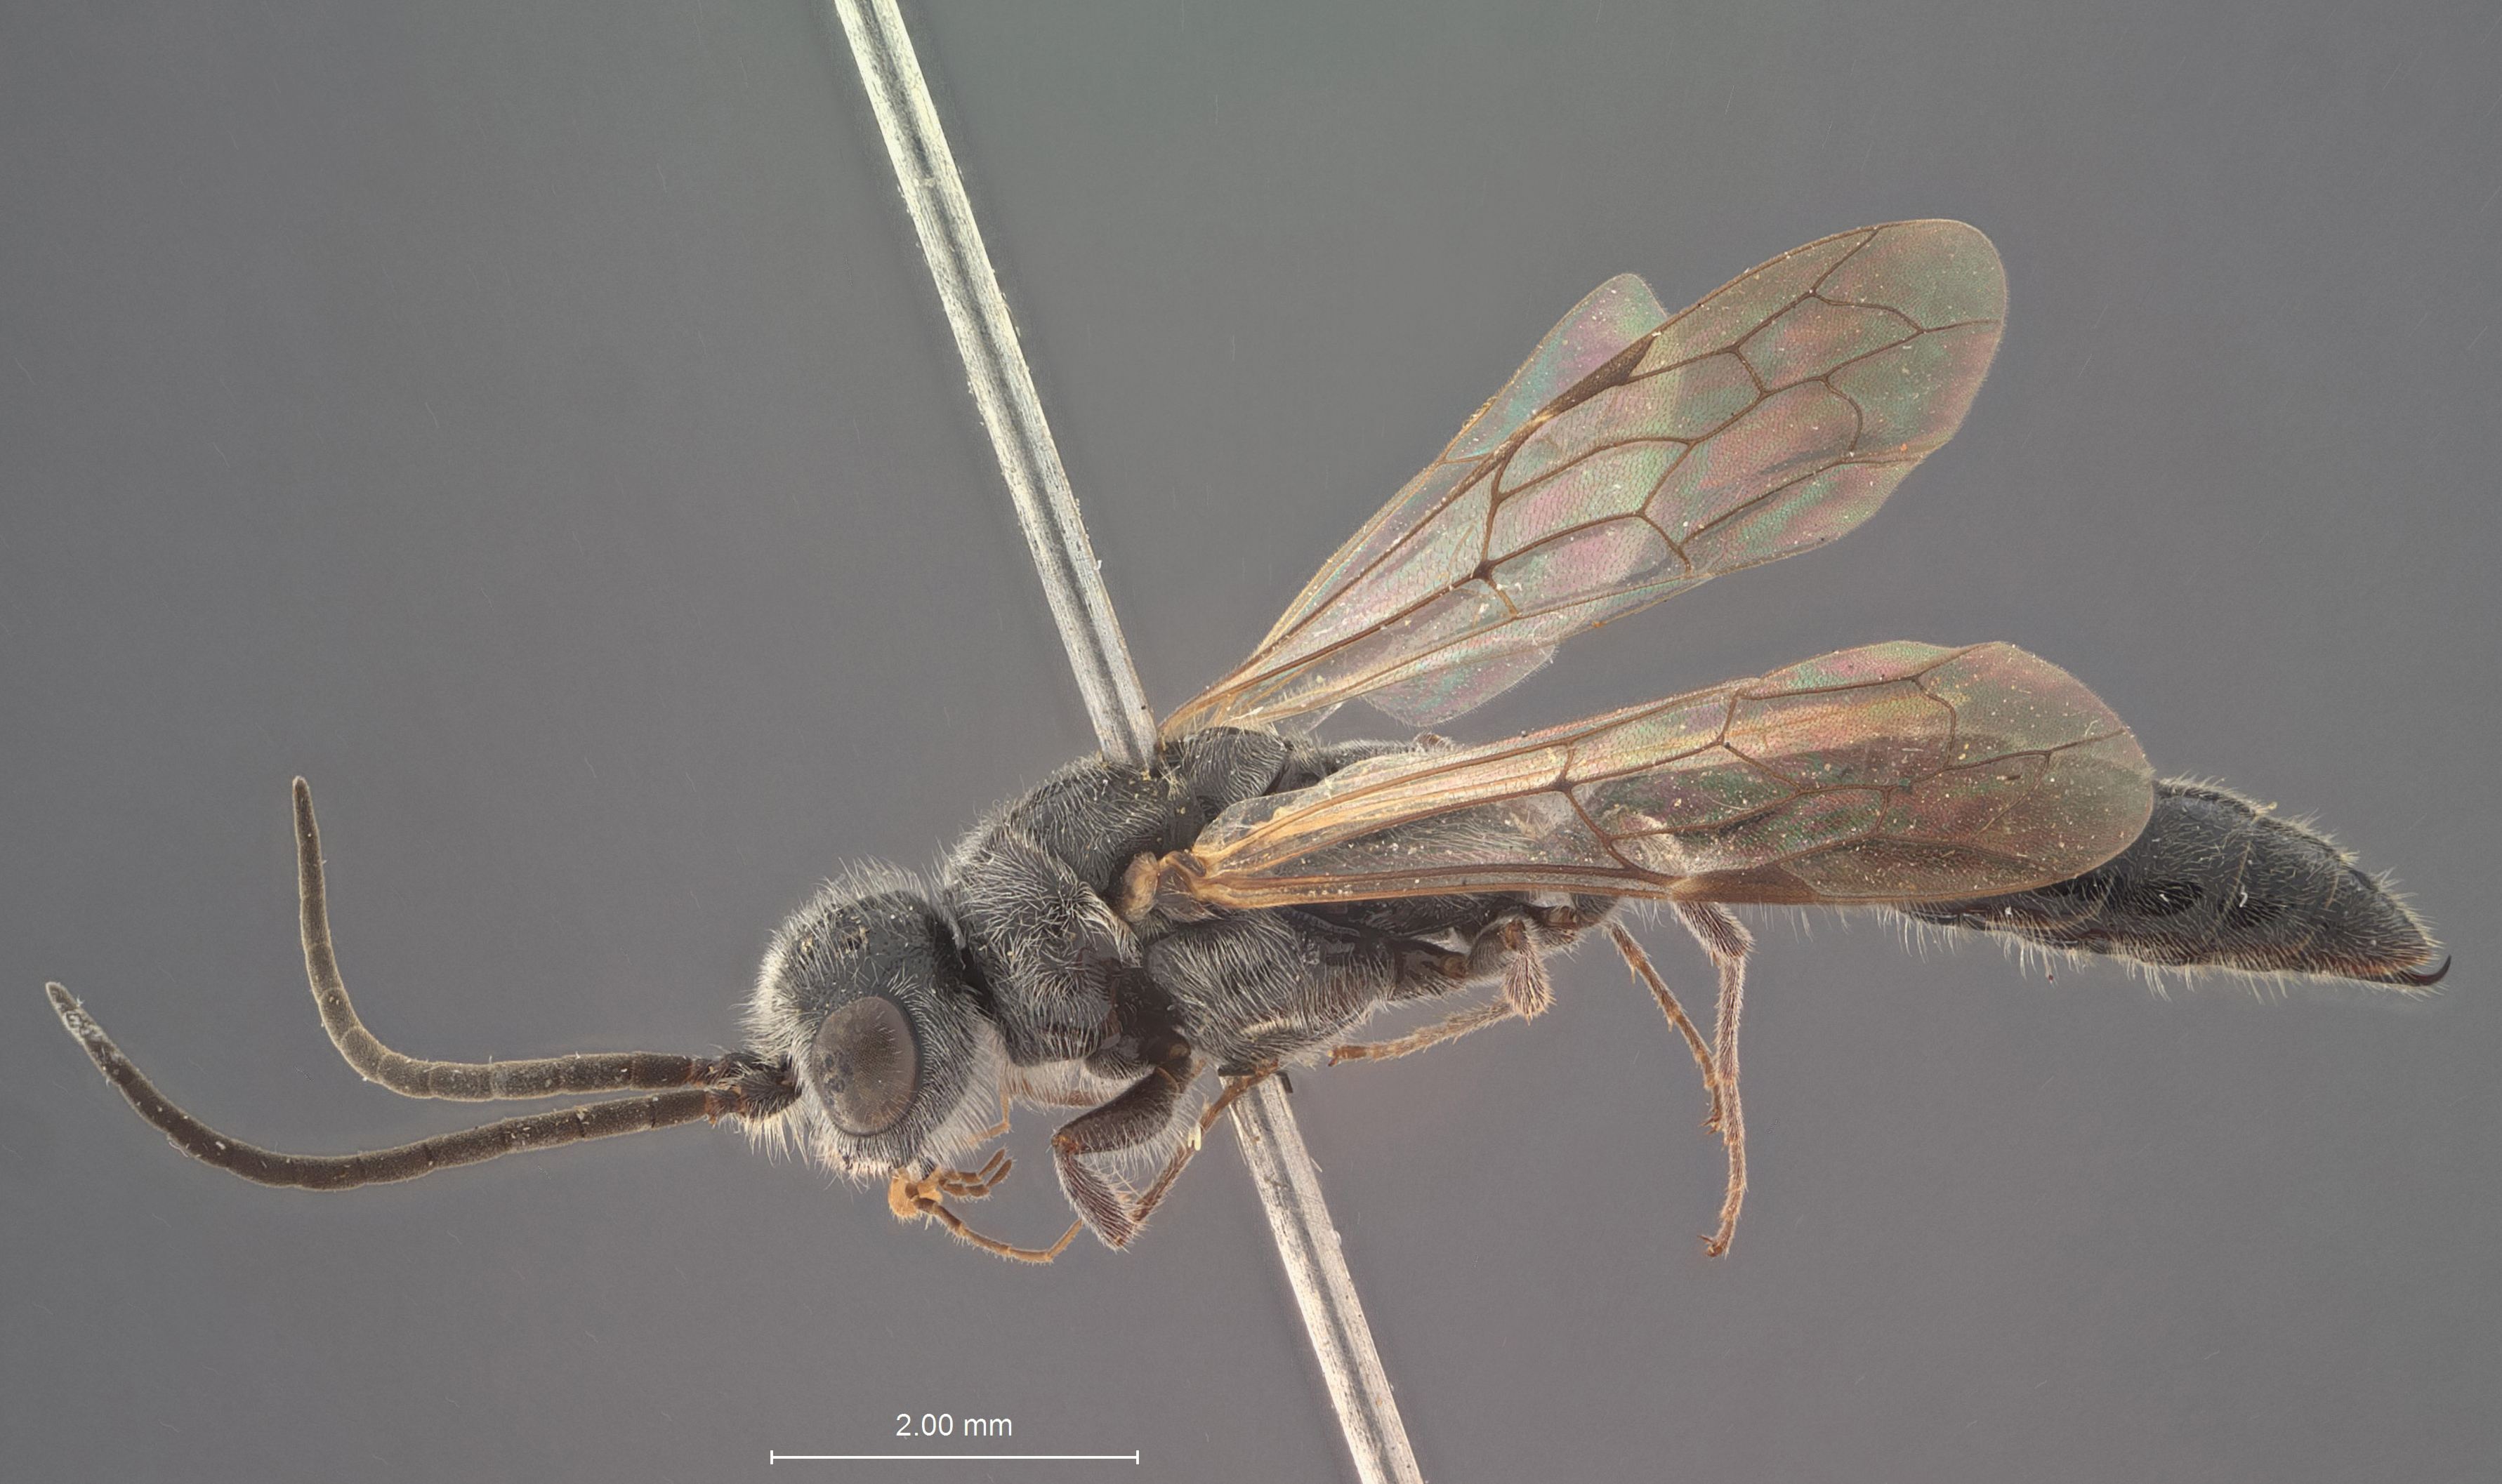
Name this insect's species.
Methocha litoralis
